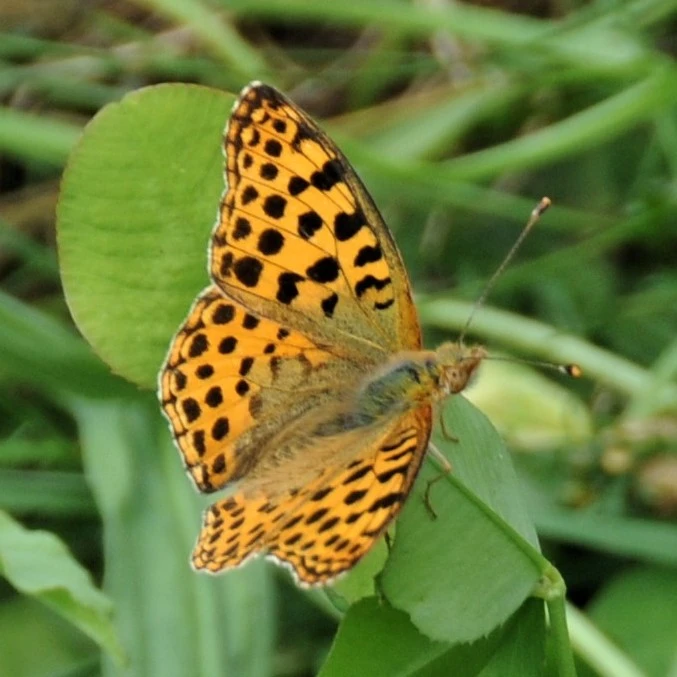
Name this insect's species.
Issoria lathonia
